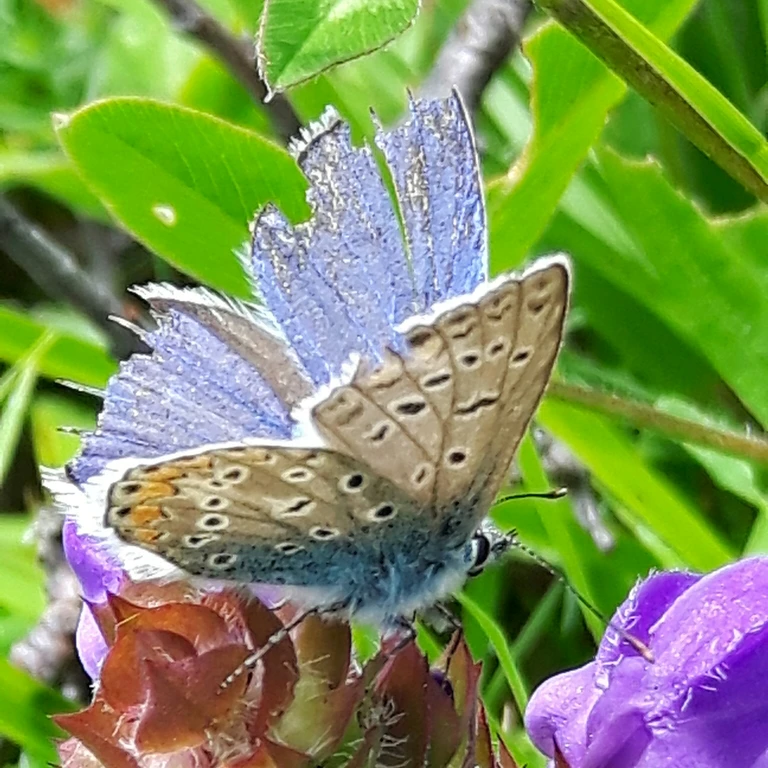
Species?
Polyommatus icarus
